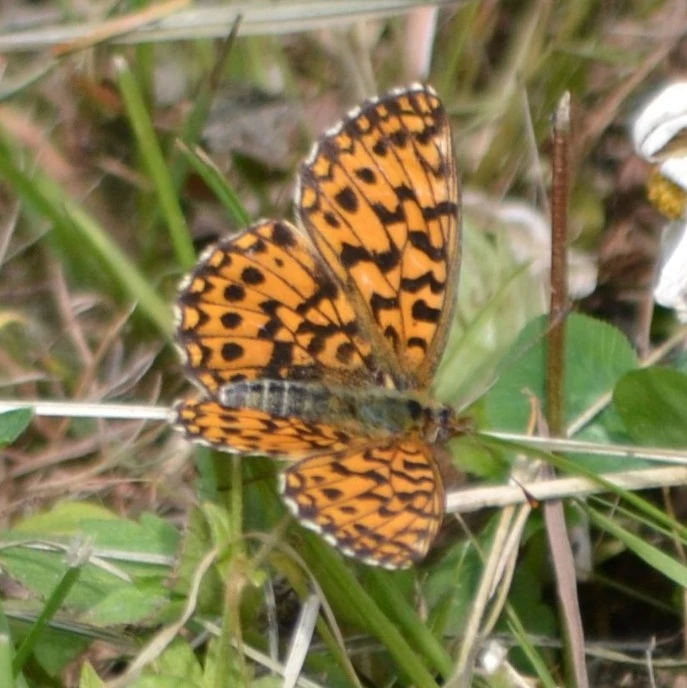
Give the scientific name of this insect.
Boloria dia
